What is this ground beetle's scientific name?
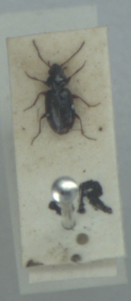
Bembidion lunulatum
